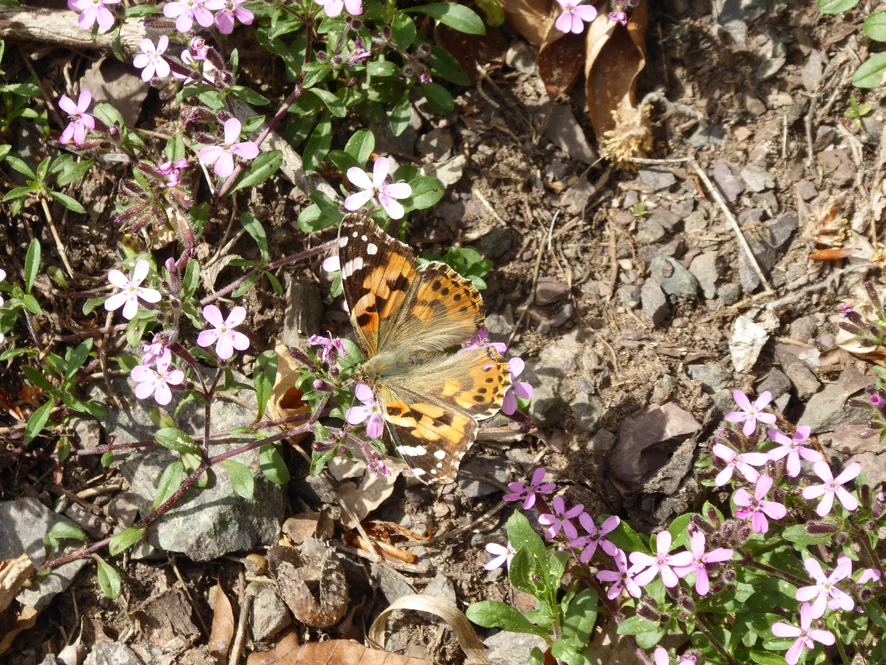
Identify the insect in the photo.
Vanessa cardui
